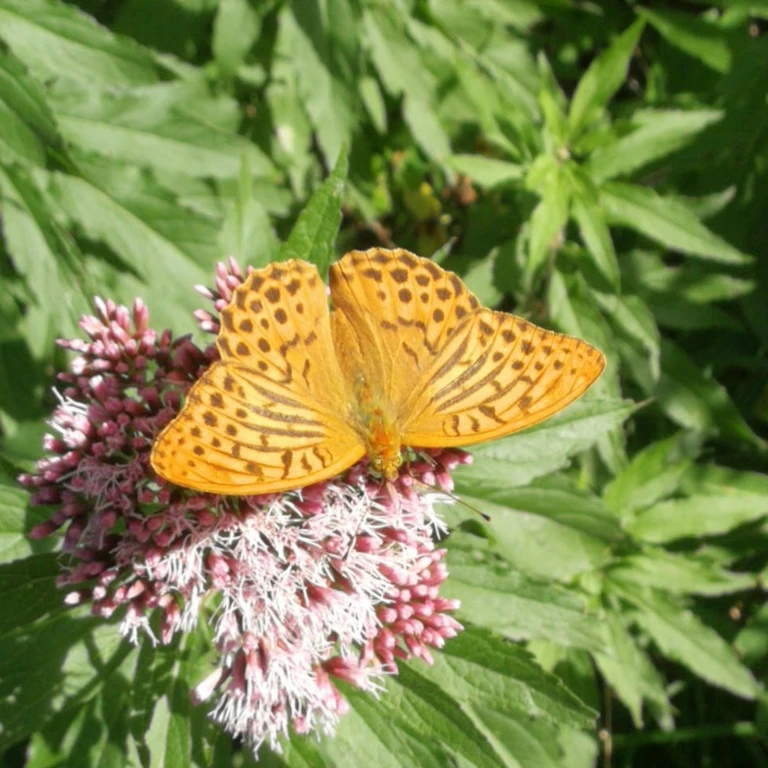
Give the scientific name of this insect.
Argynnis paphia
